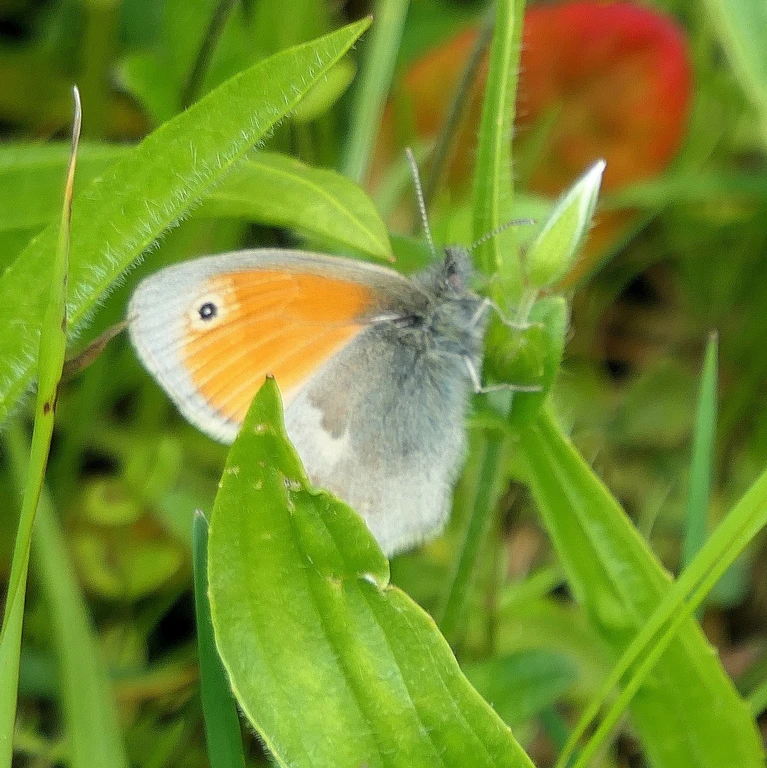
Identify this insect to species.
Coenonympha pamphilus
